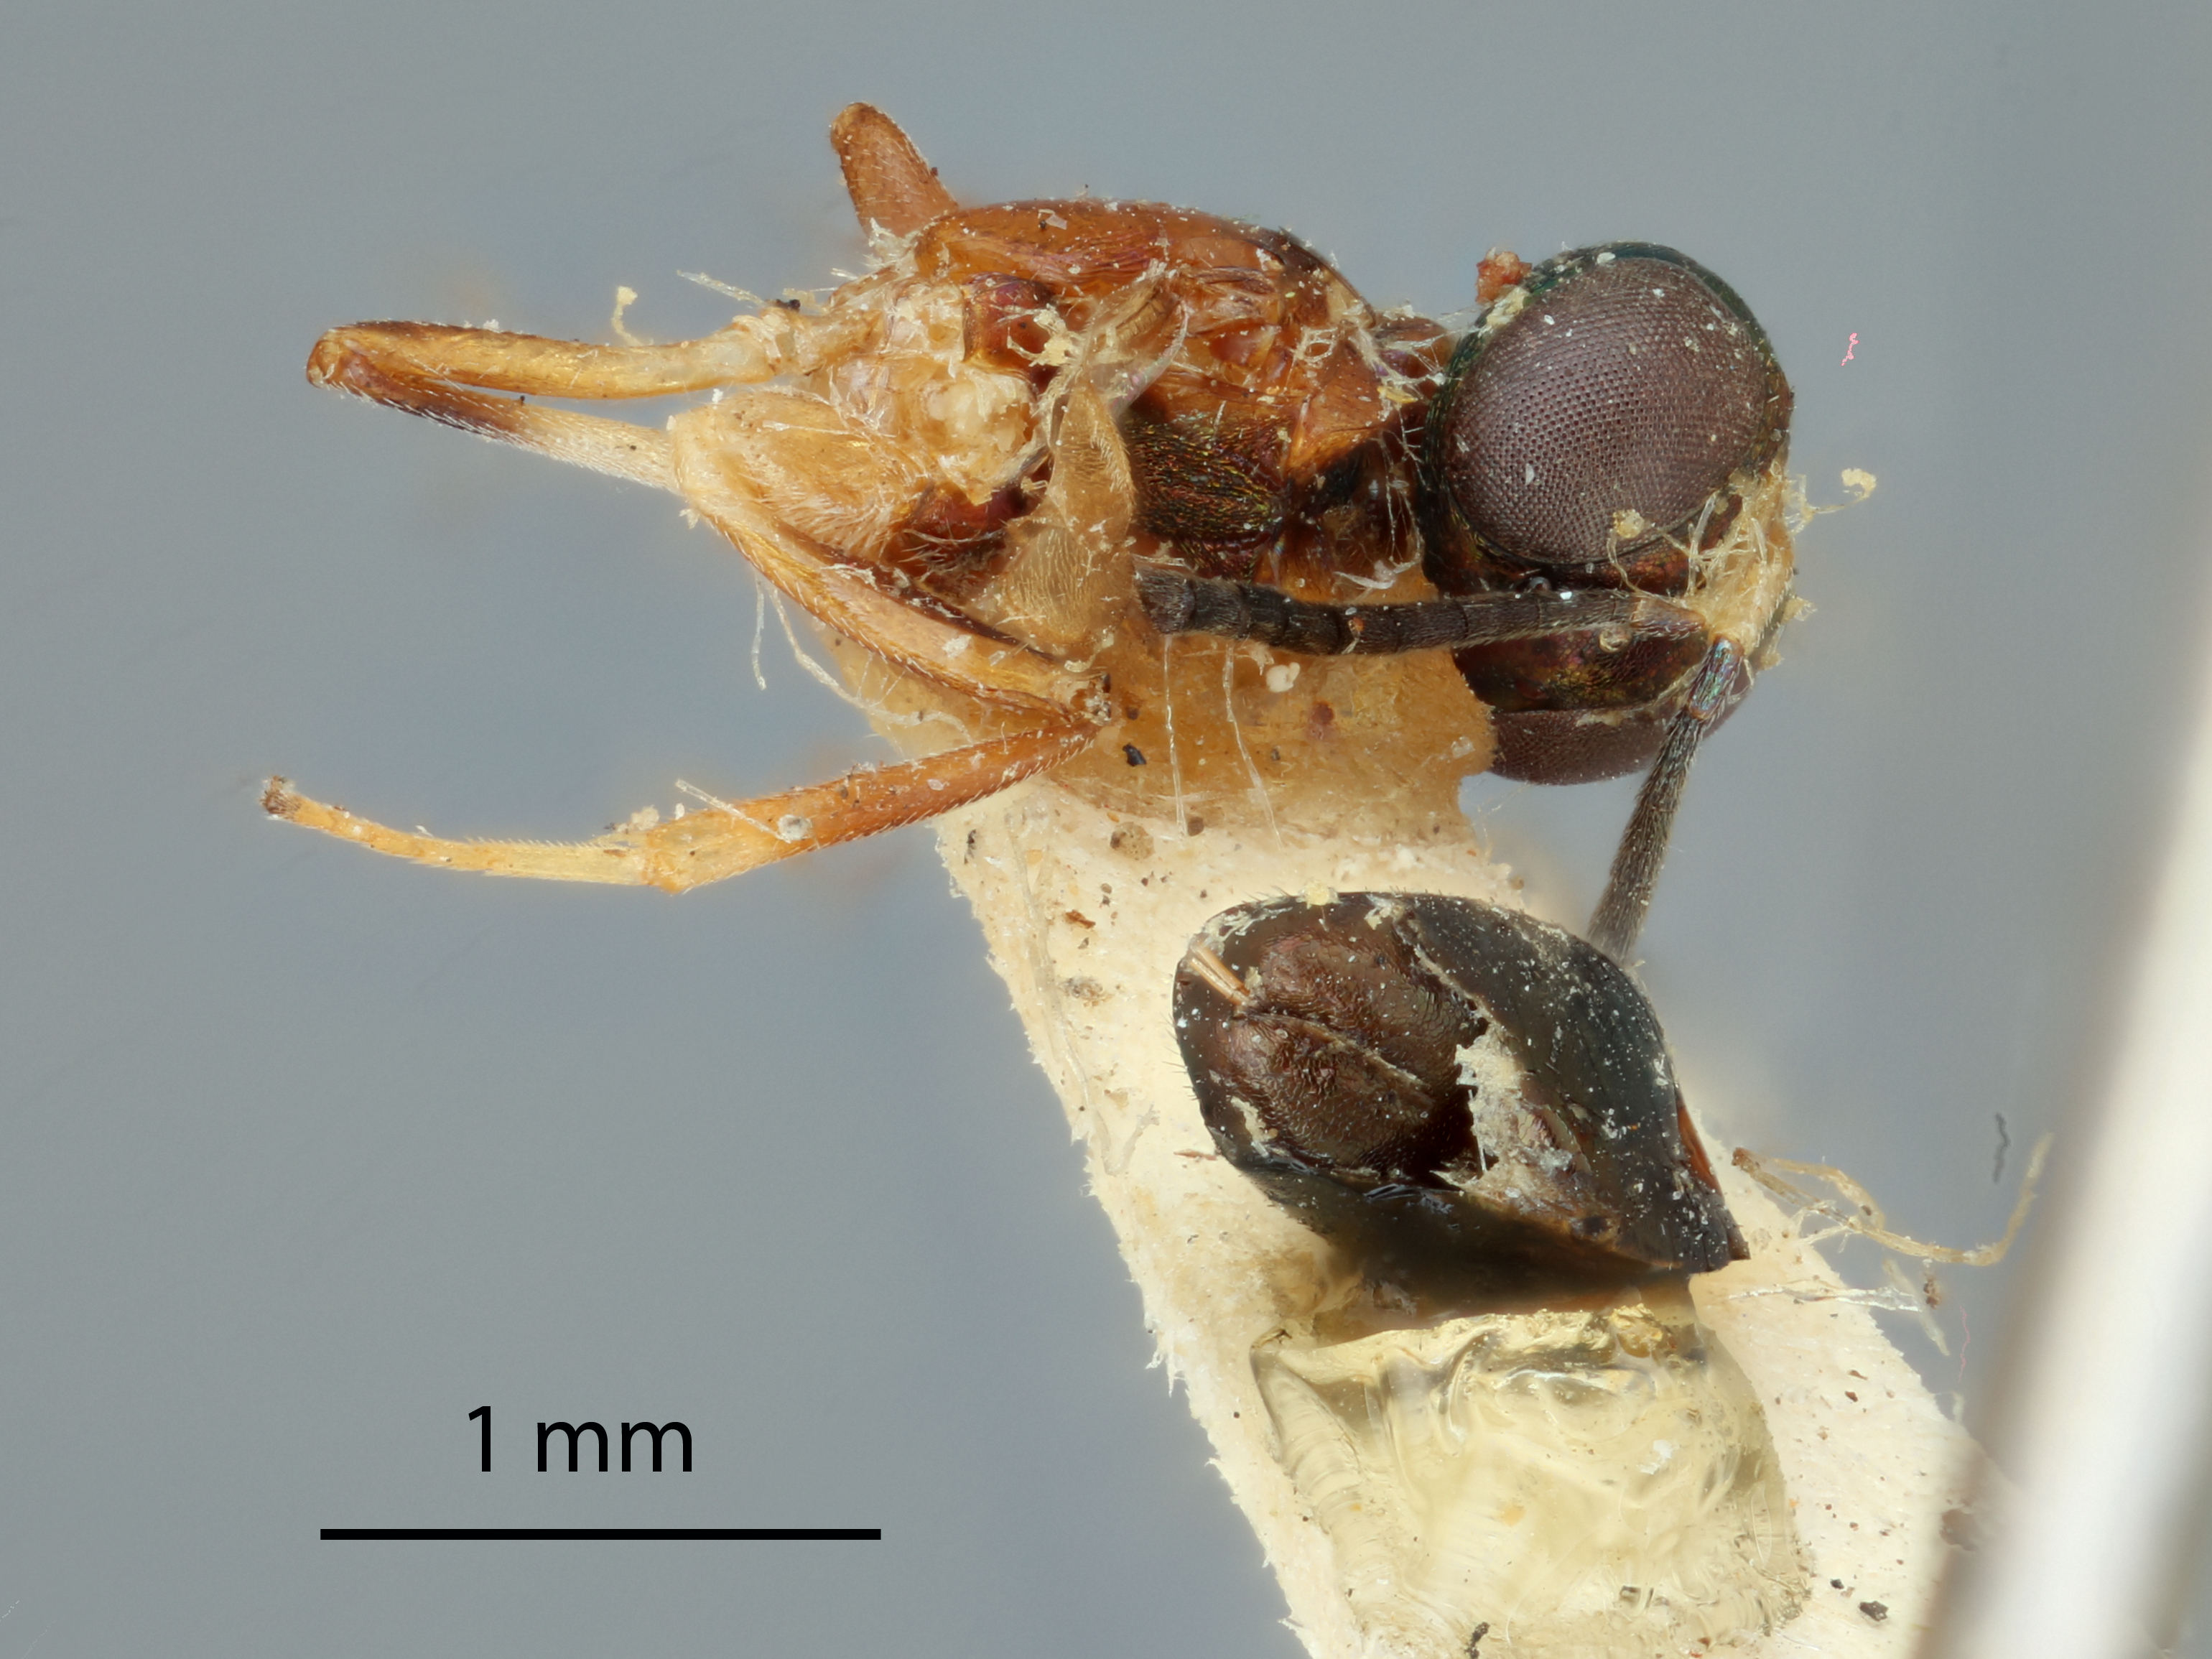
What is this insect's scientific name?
Eupelmus dryorhizoxeni
